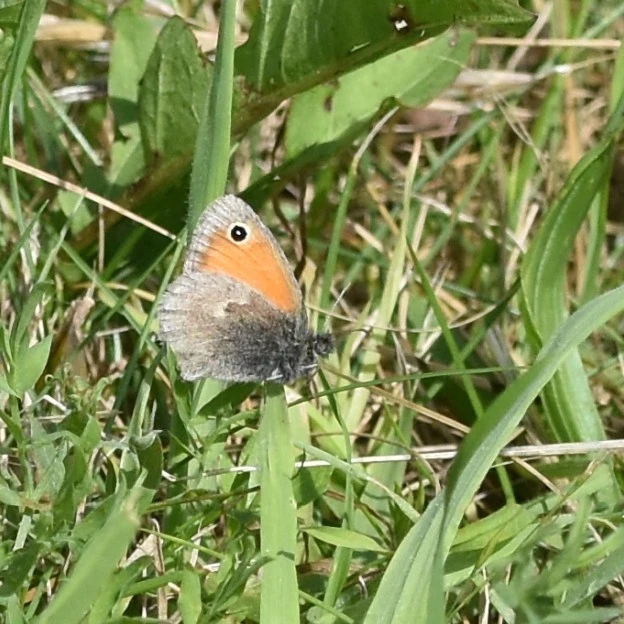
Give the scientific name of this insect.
Coenonympha pamphilus
